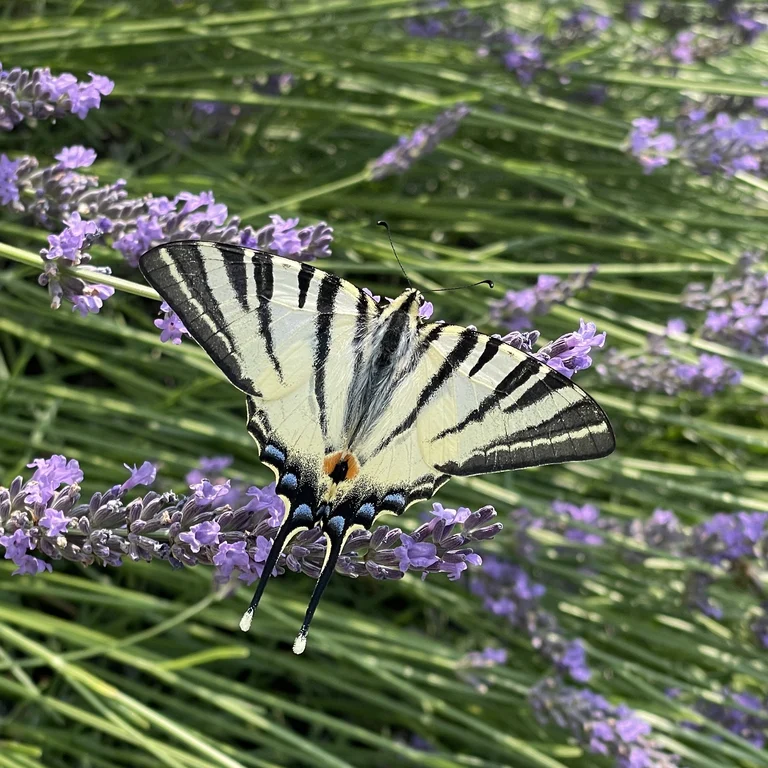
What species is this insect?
Iphiclides podalirius
